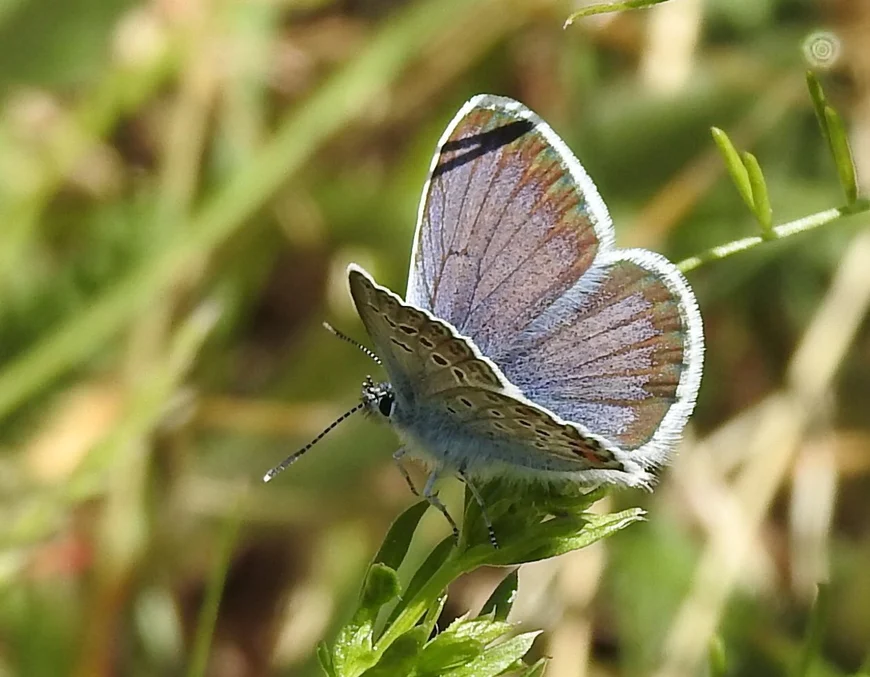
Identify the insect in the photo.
Plebejus argus
